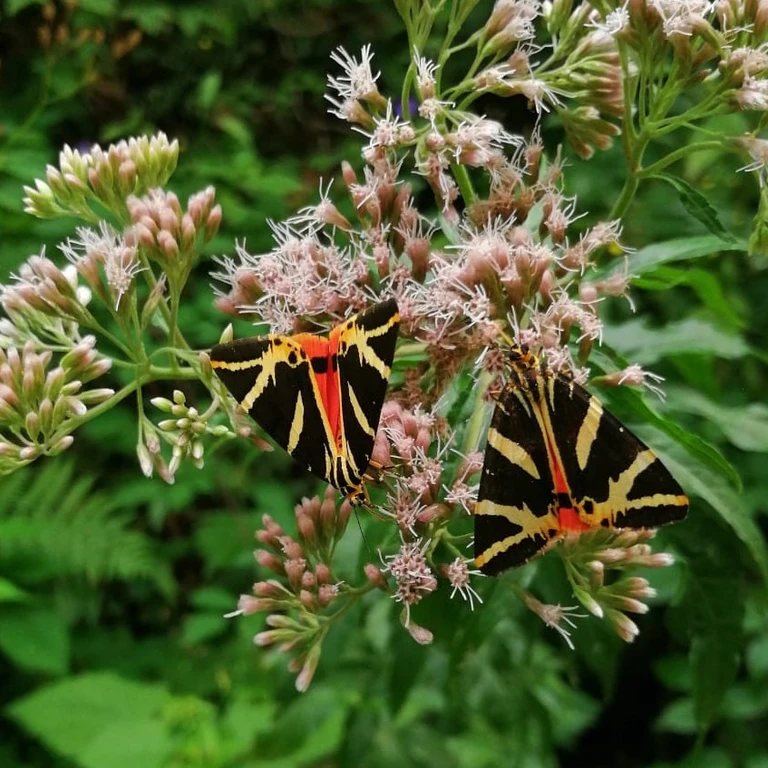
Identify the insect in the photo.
Euplagia quadripunctaria
